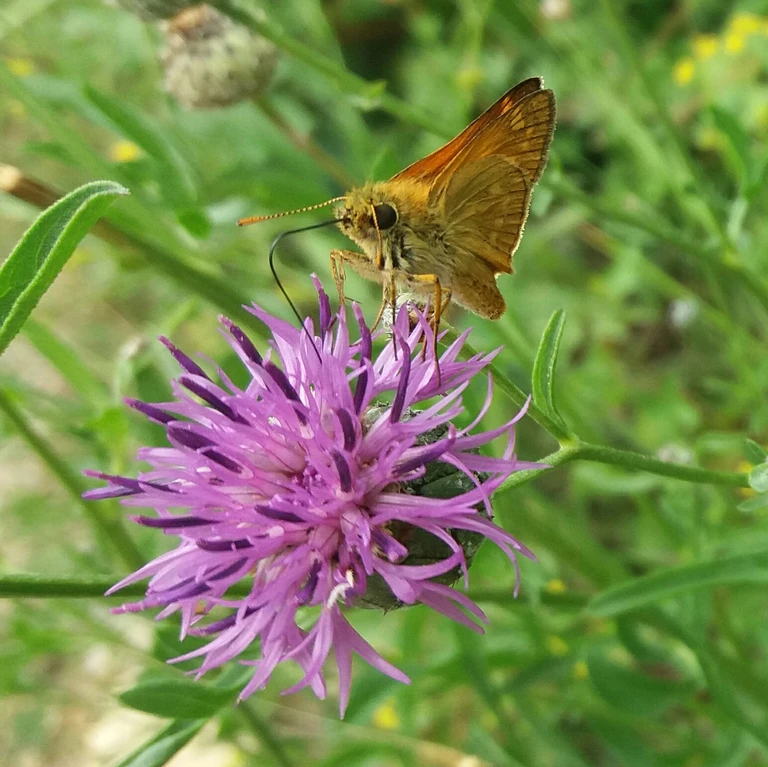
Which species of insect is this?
Ochlodes sylvanus (also Ochlodes venata)
